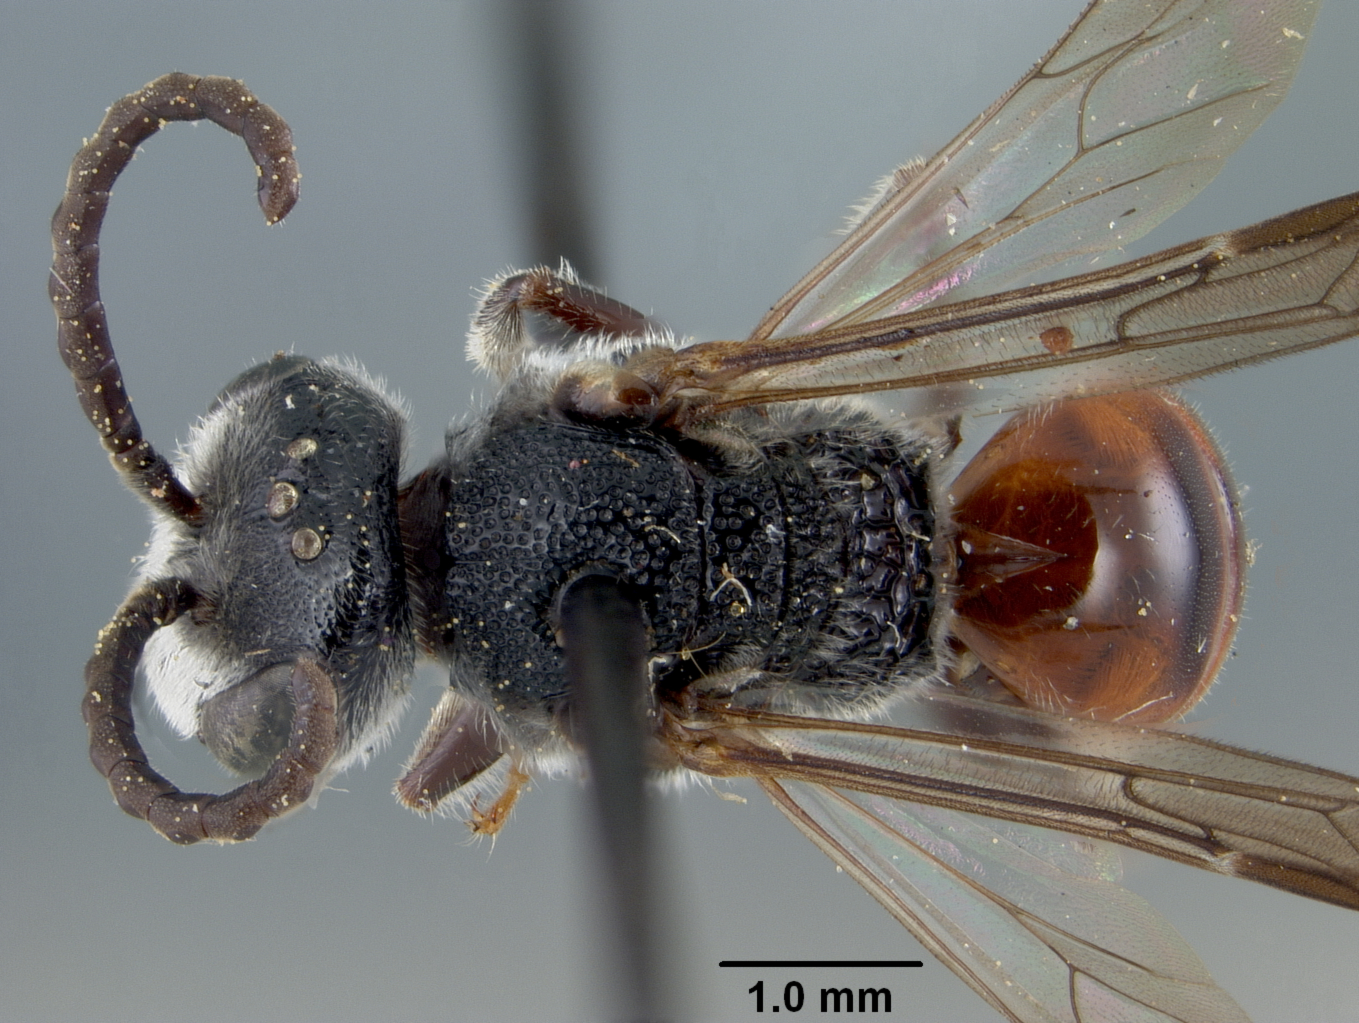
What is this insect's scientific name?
Sphecodes biroi
